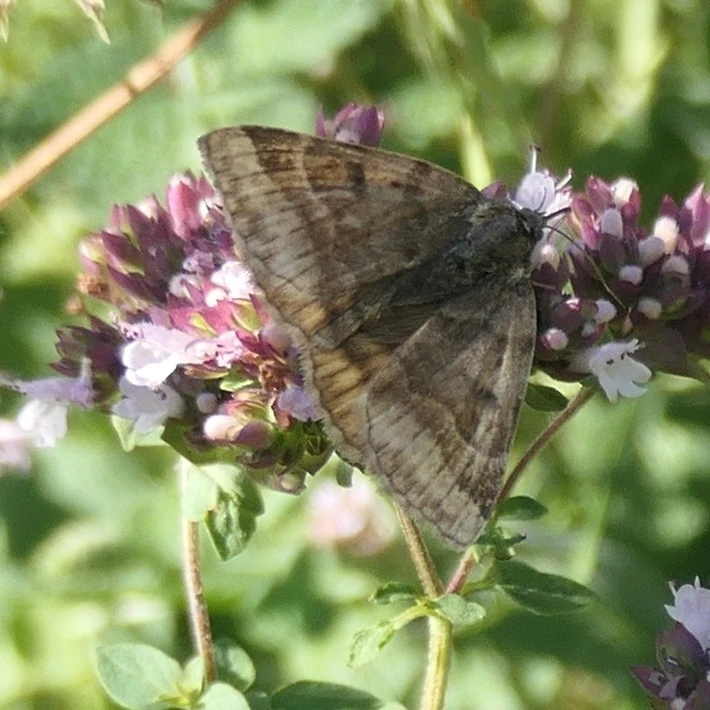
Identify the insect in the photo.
Euclidia glyphica
